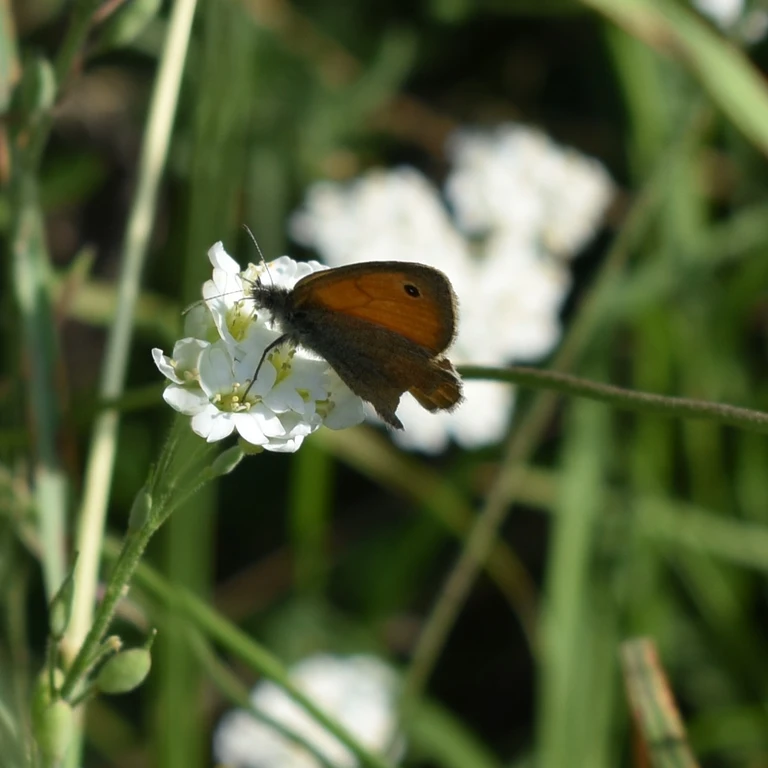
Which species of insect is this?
Coenonympha pamphilus
